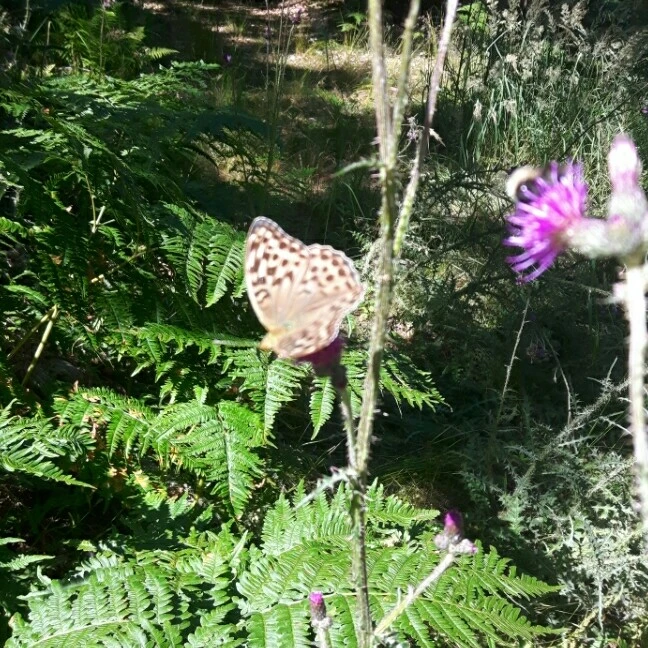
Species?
Argynnis paphia
